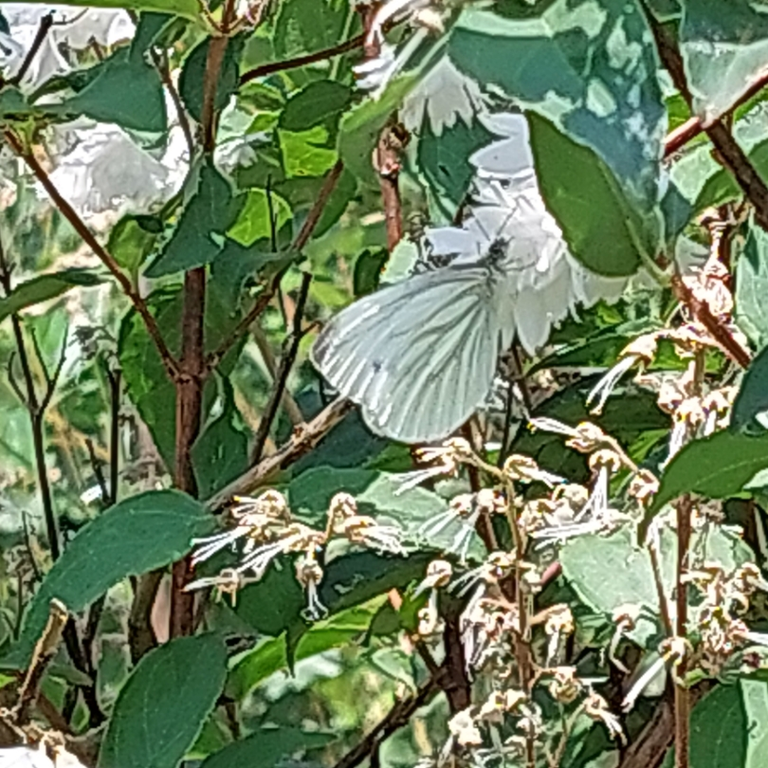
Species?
Pieris napi
